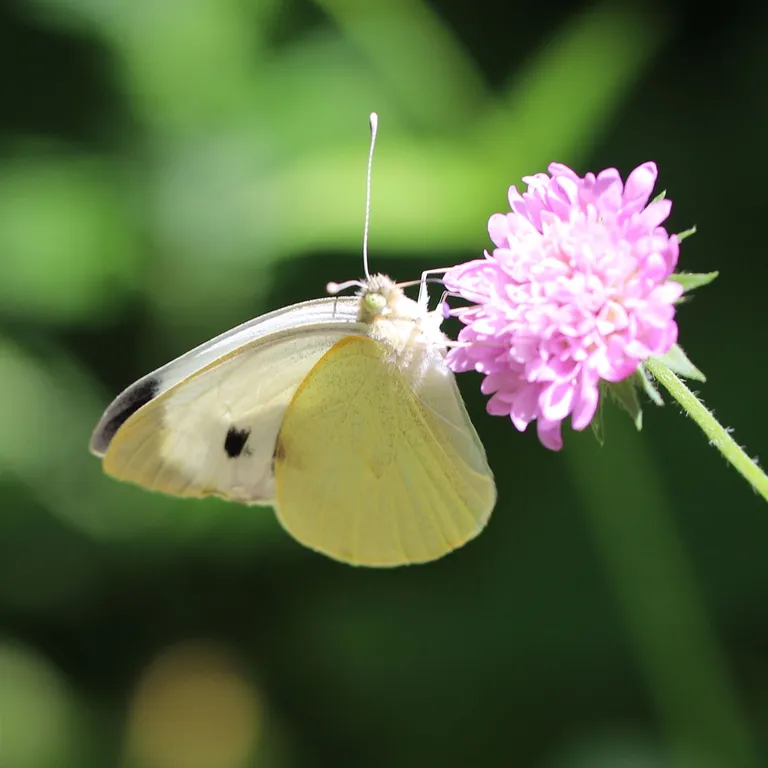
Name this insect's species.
Pieris brassicae
